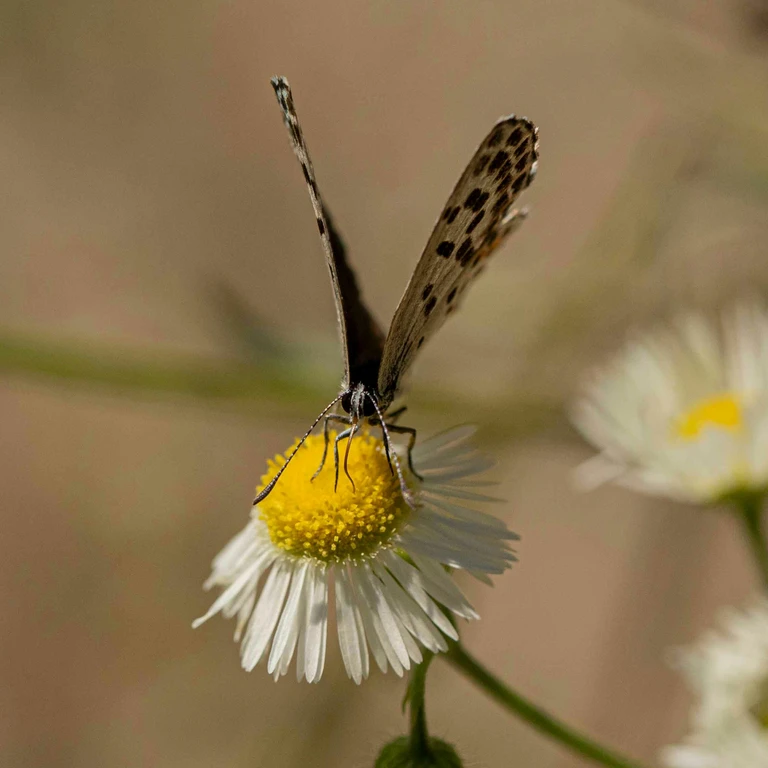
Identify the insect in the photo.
Scolitantides orion
